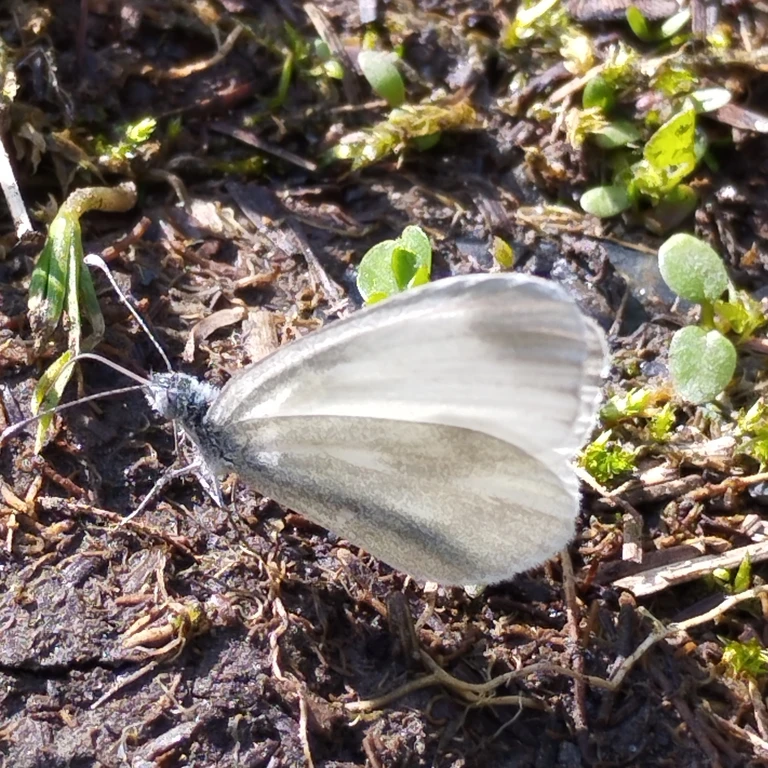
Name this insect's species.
Leptidea sinapis/juvernica
